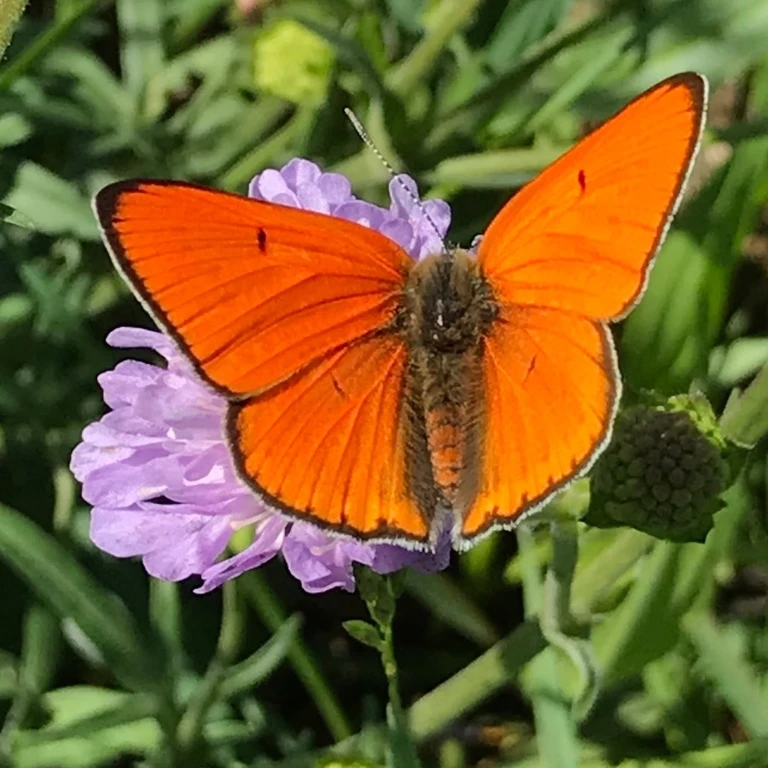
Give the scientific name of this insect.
Lycaena dispar
